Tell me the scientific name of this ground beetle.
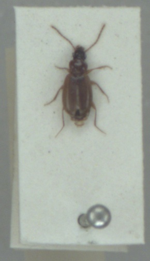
Trechus quadristriatus
